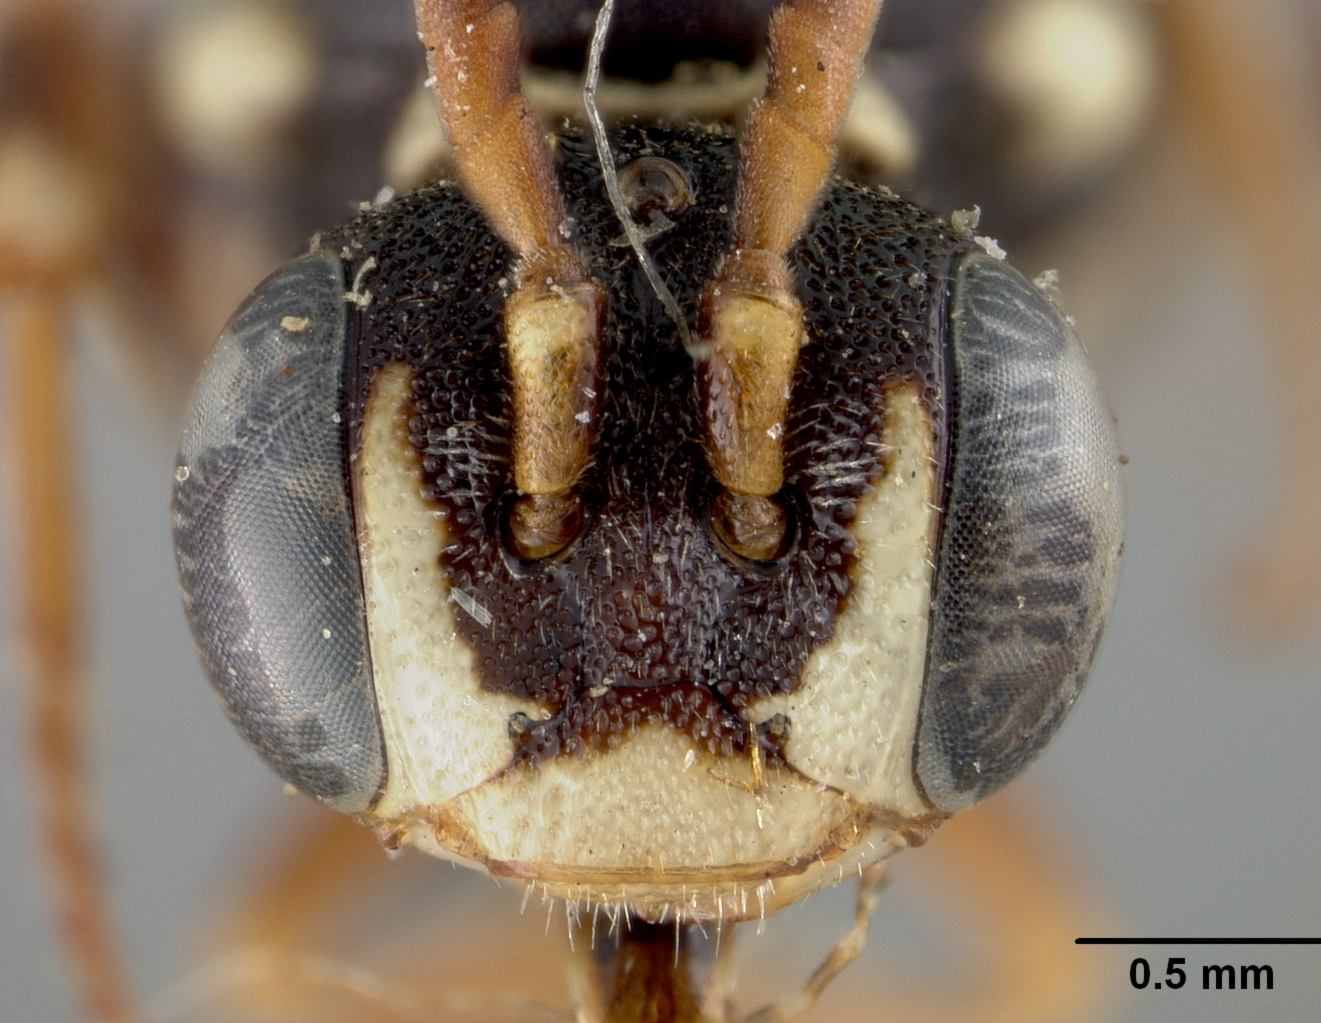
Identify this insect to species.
Nomada mutans
